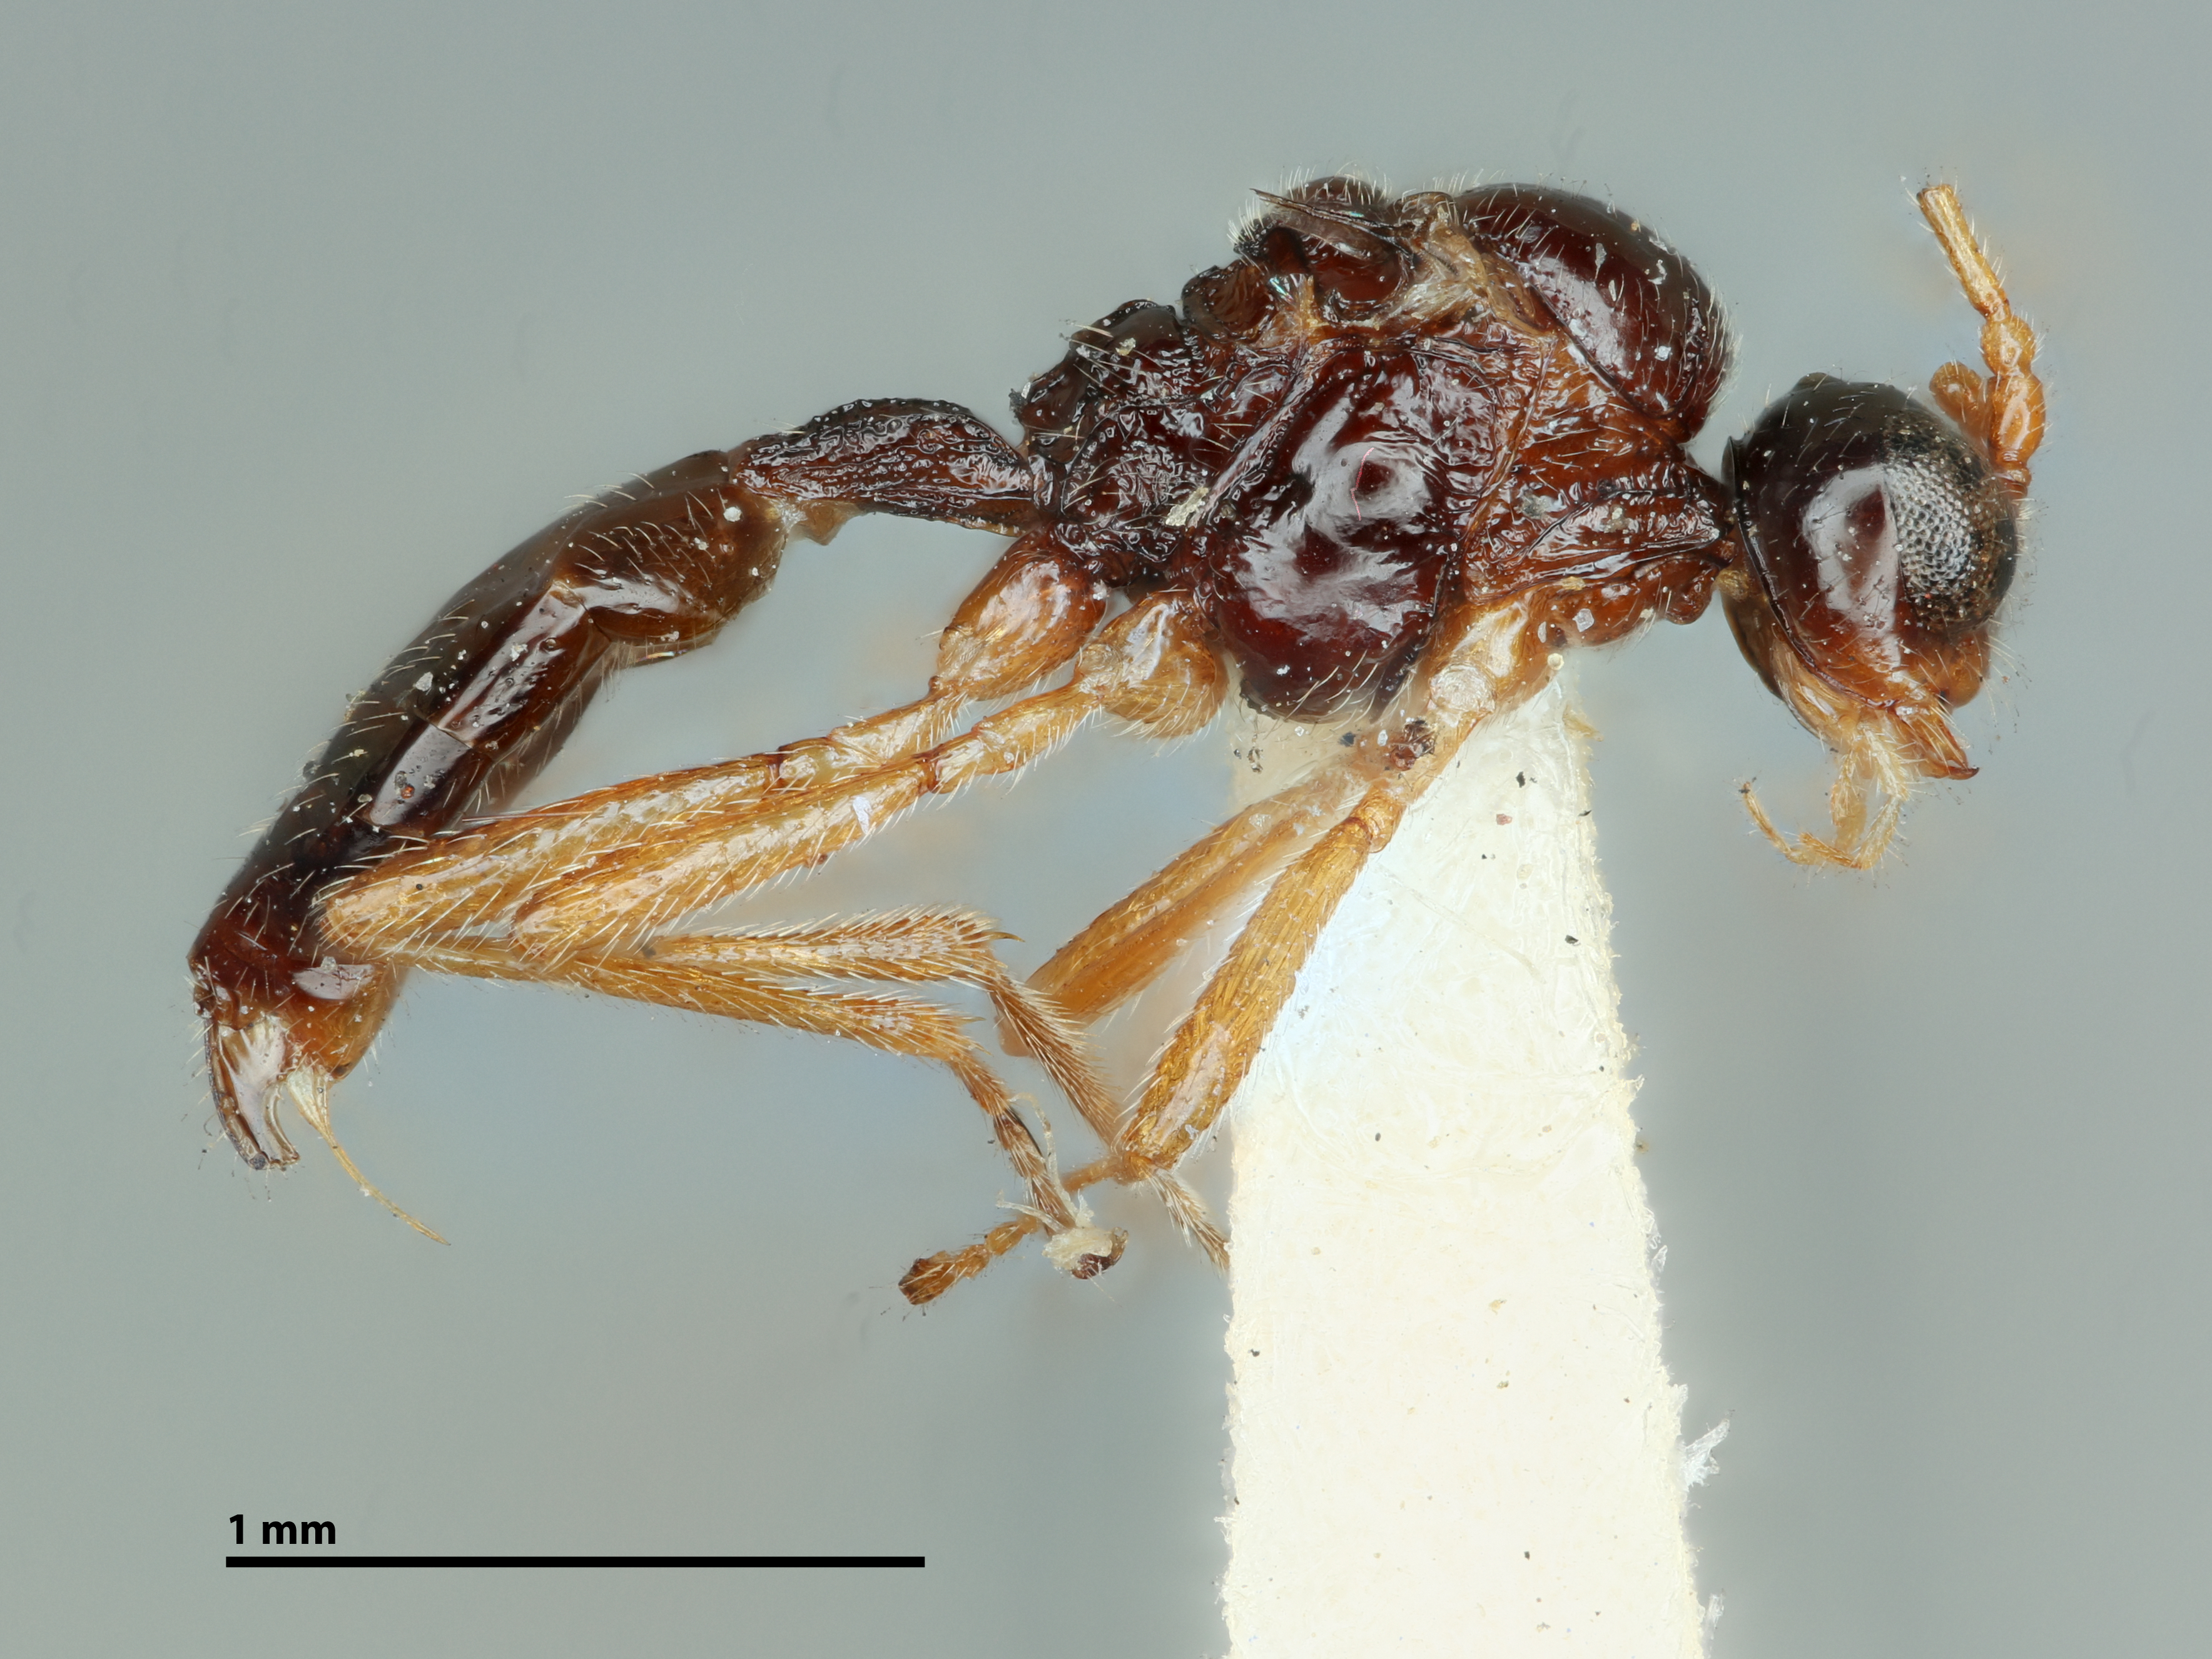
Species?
Aphidius paulensis
